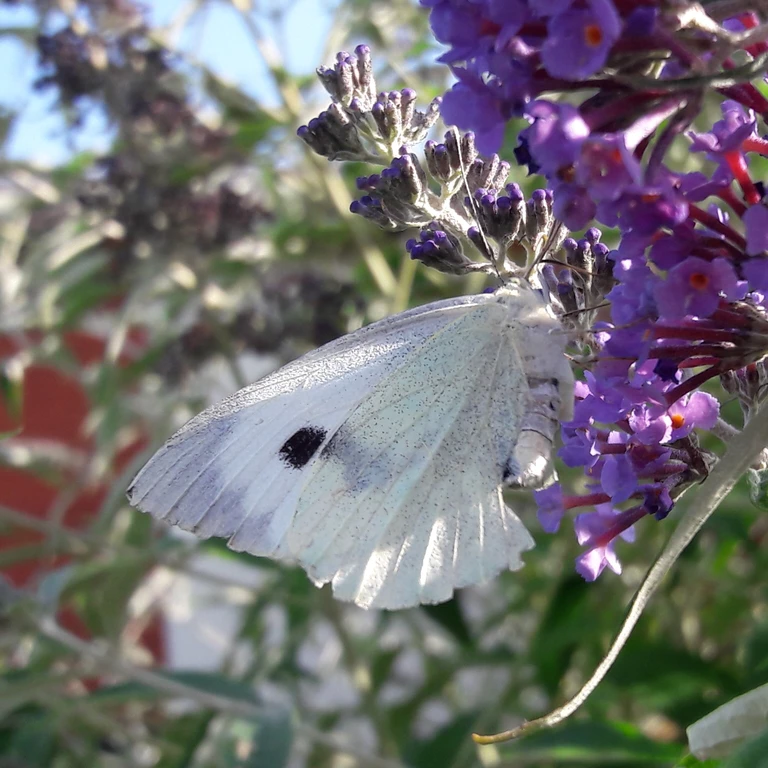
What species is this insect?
Pieris brassicae
